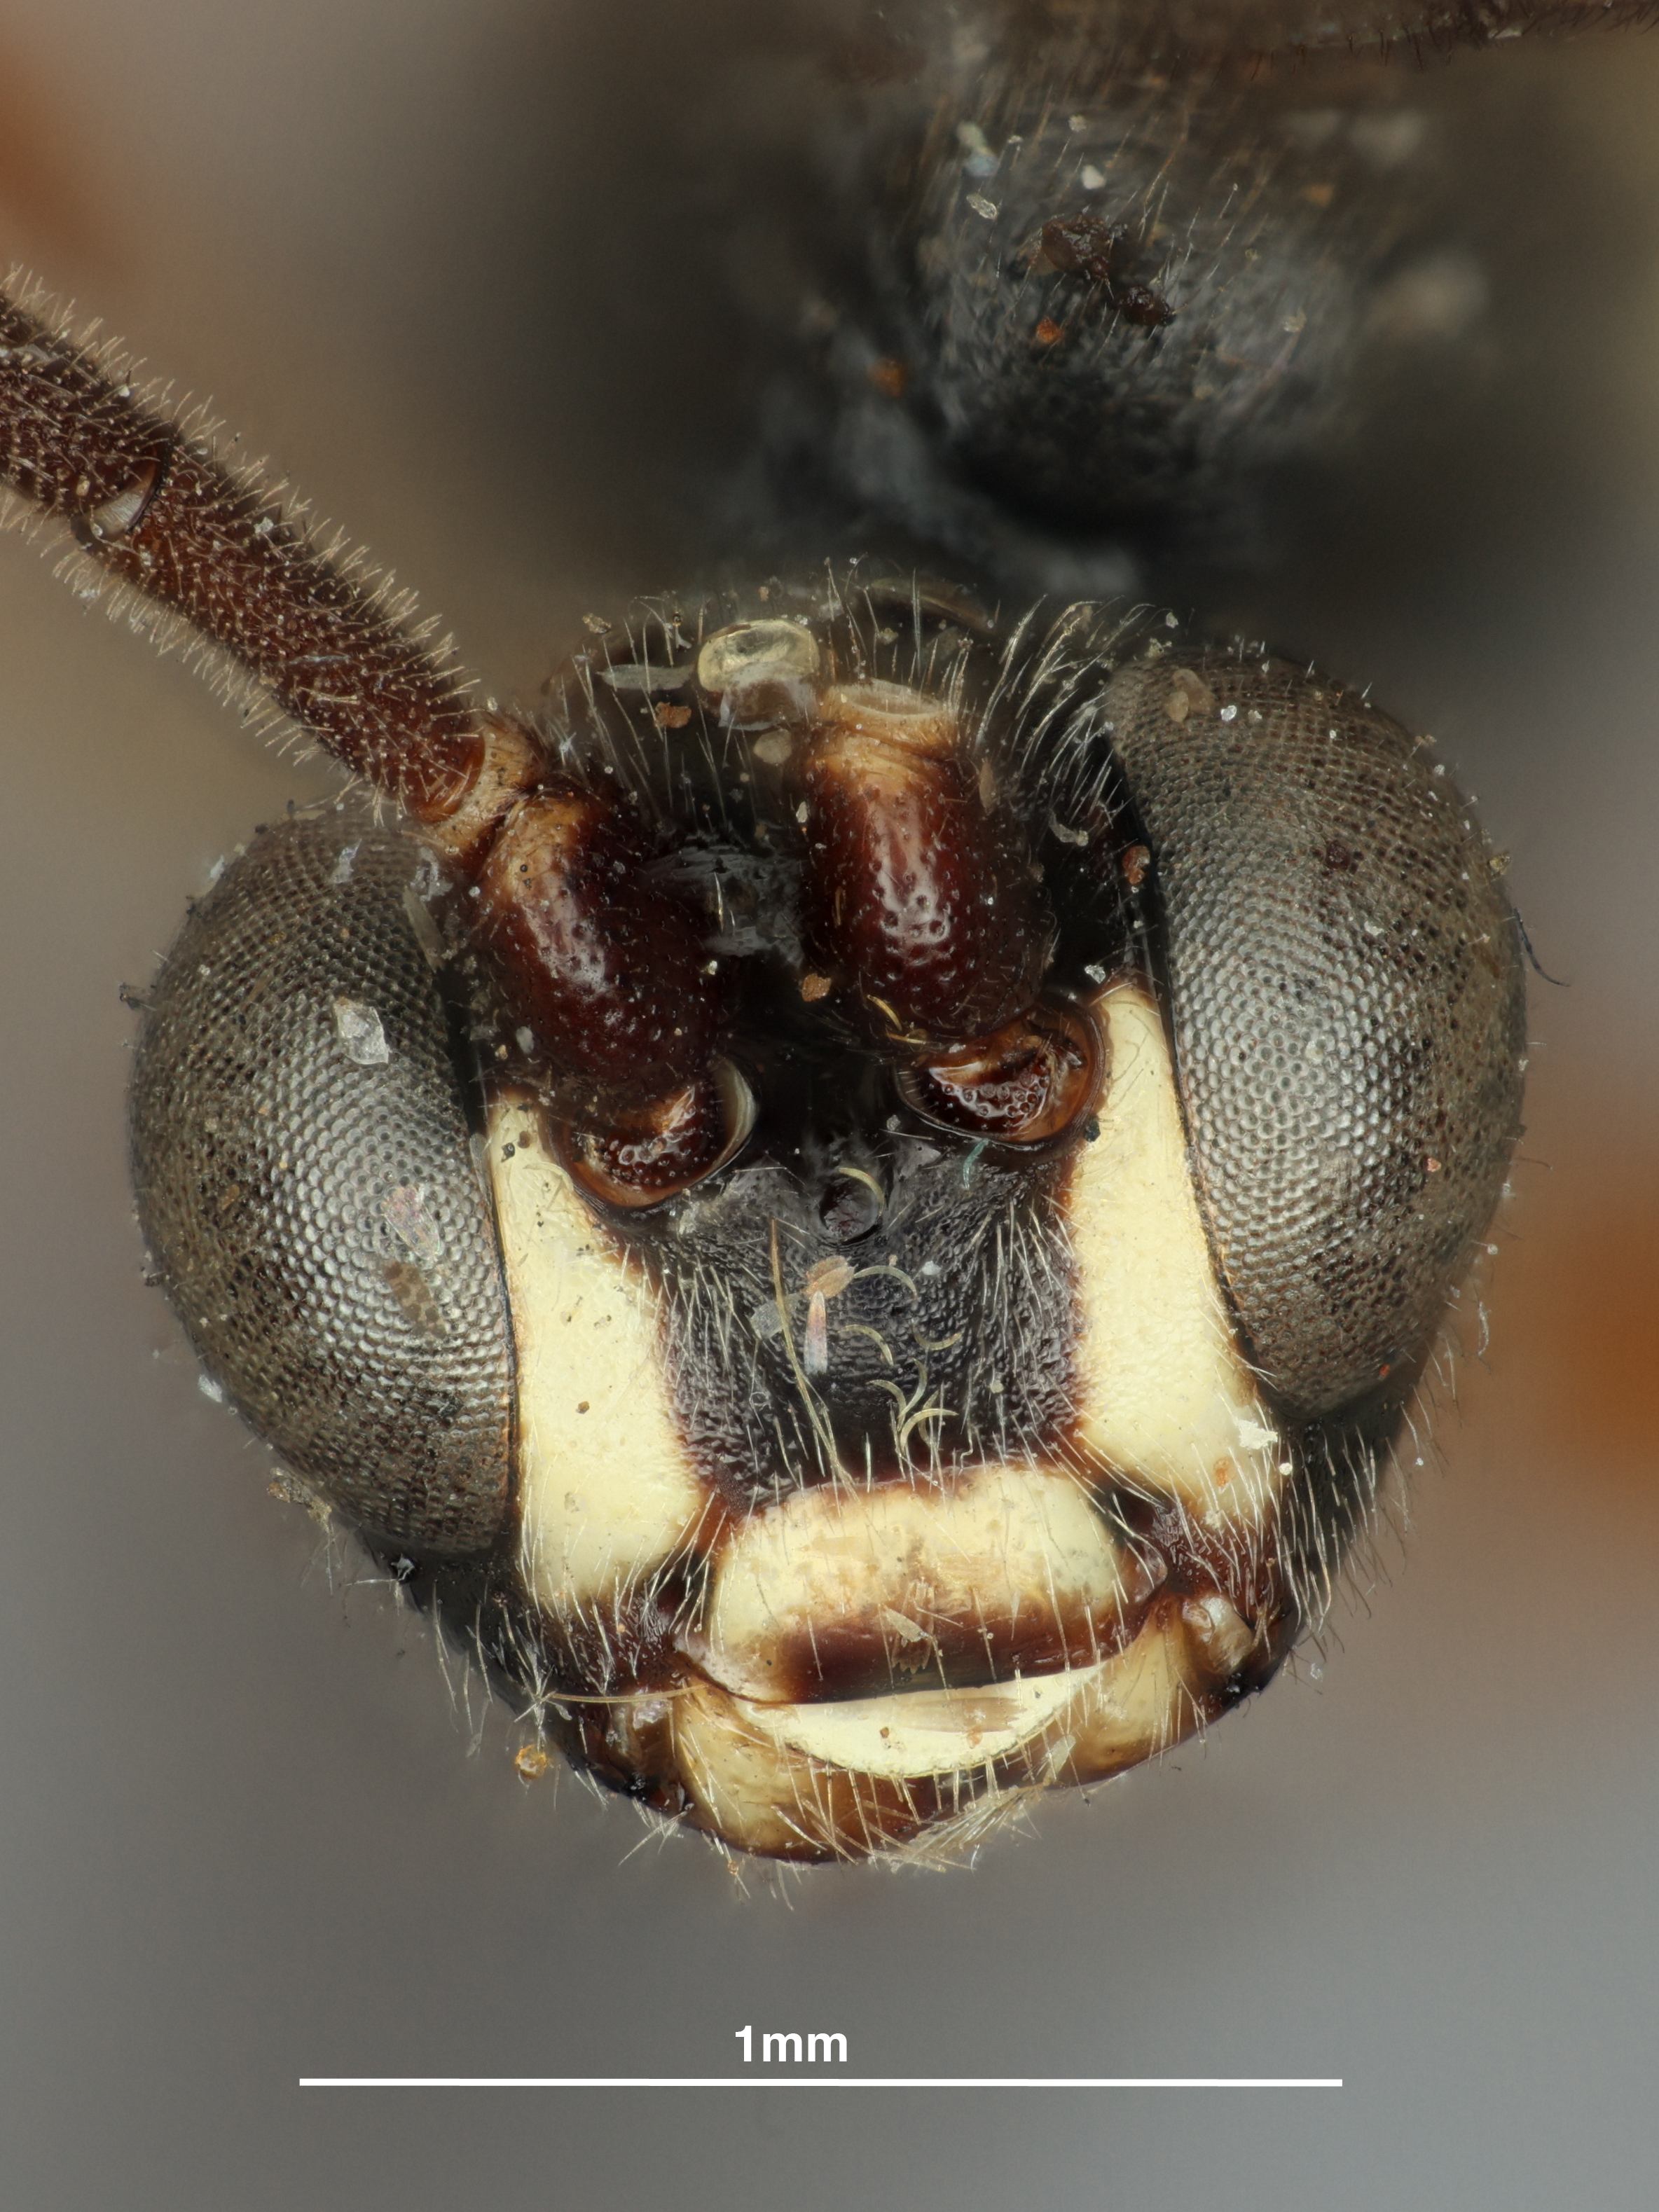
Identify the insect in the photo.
Phygadeuon scinacopus
